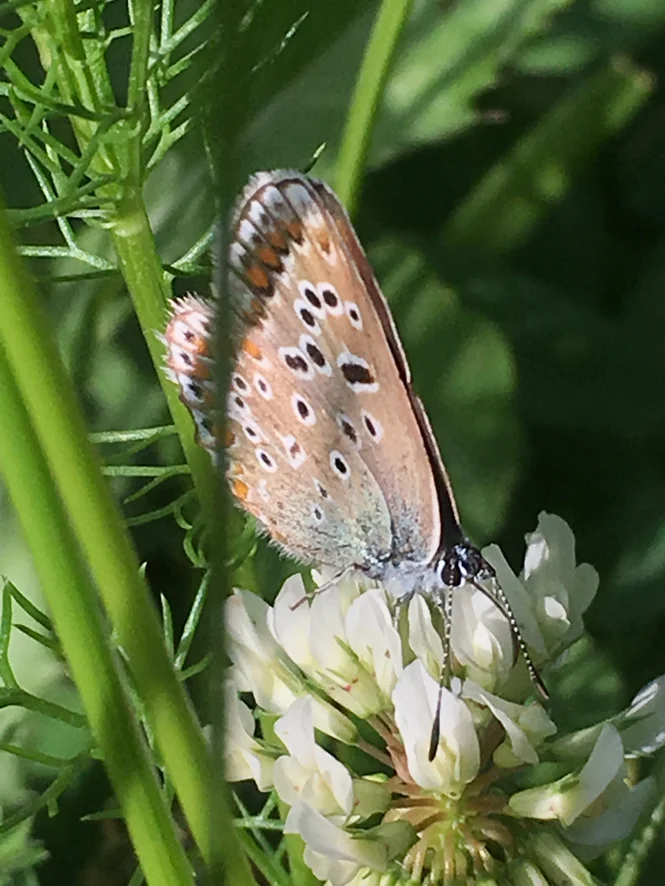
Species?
Polyommatus icarus
